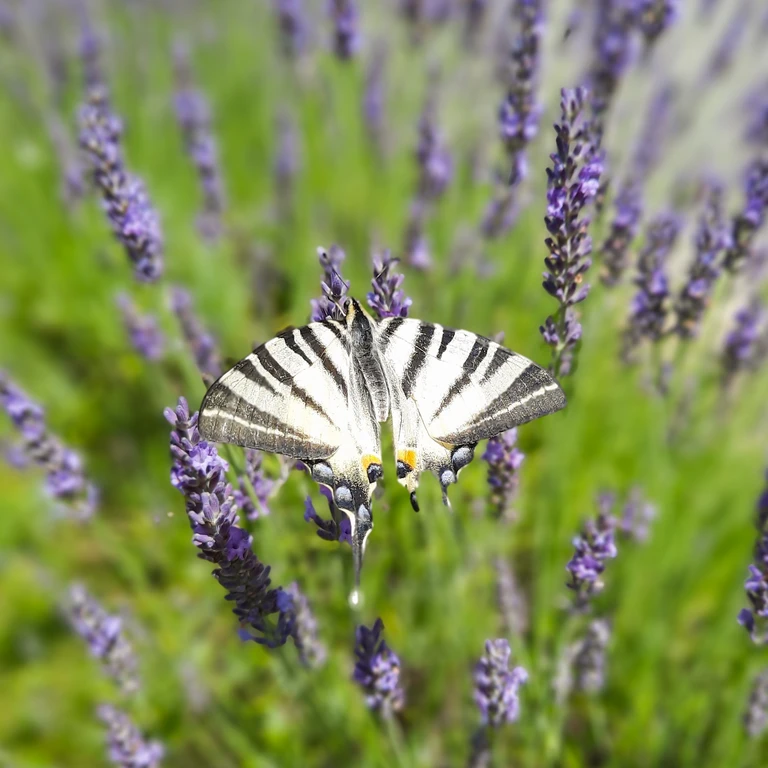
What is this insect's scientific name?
Iphiclides podalirius
